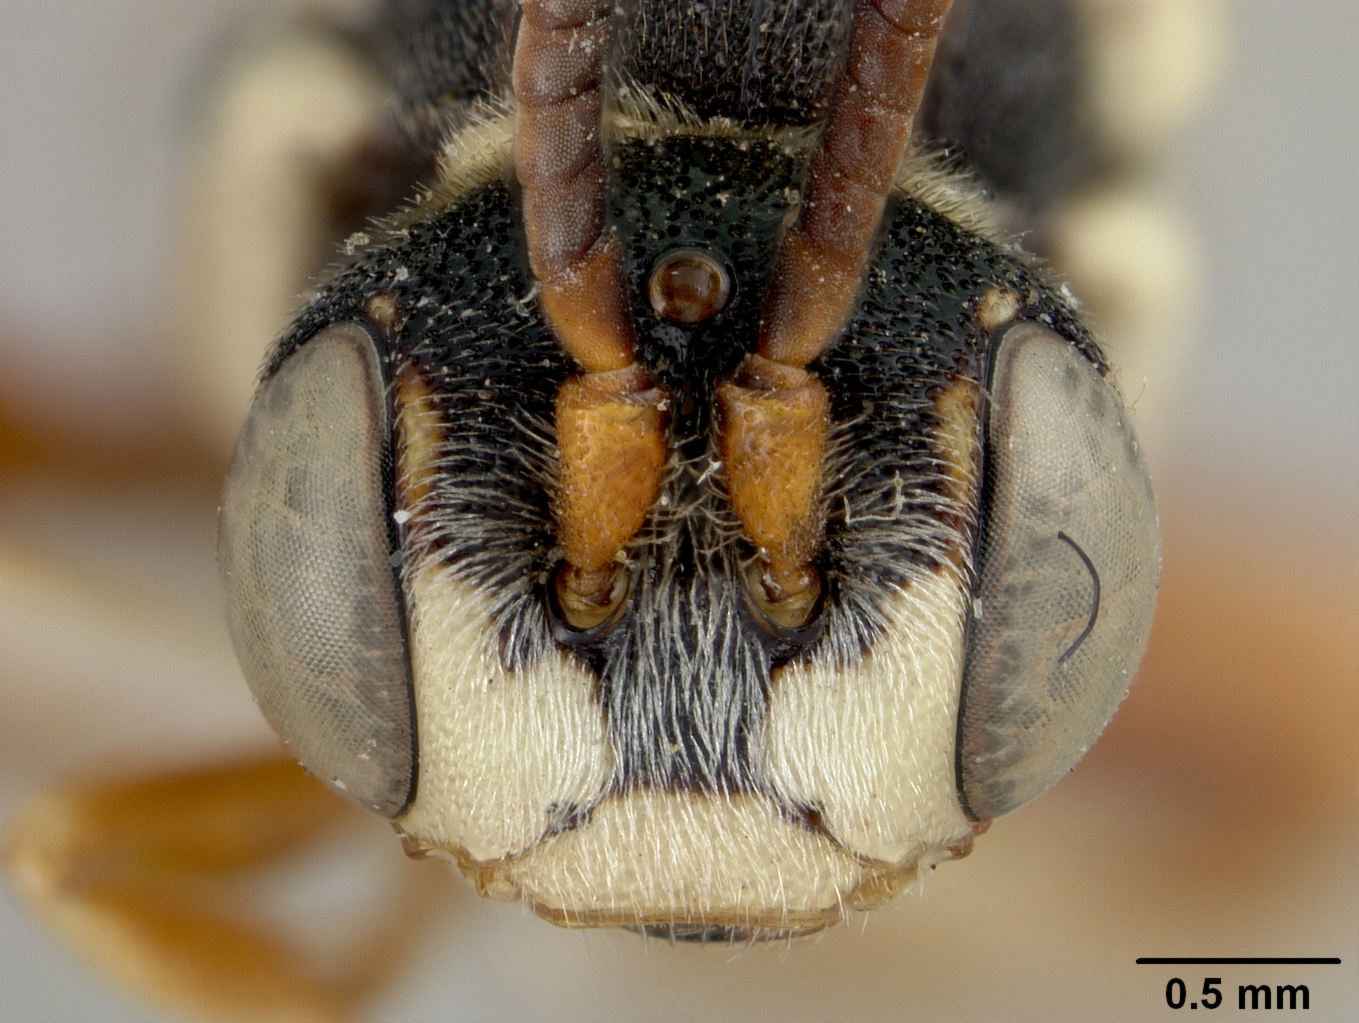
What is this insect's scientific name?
Nomada antonita
